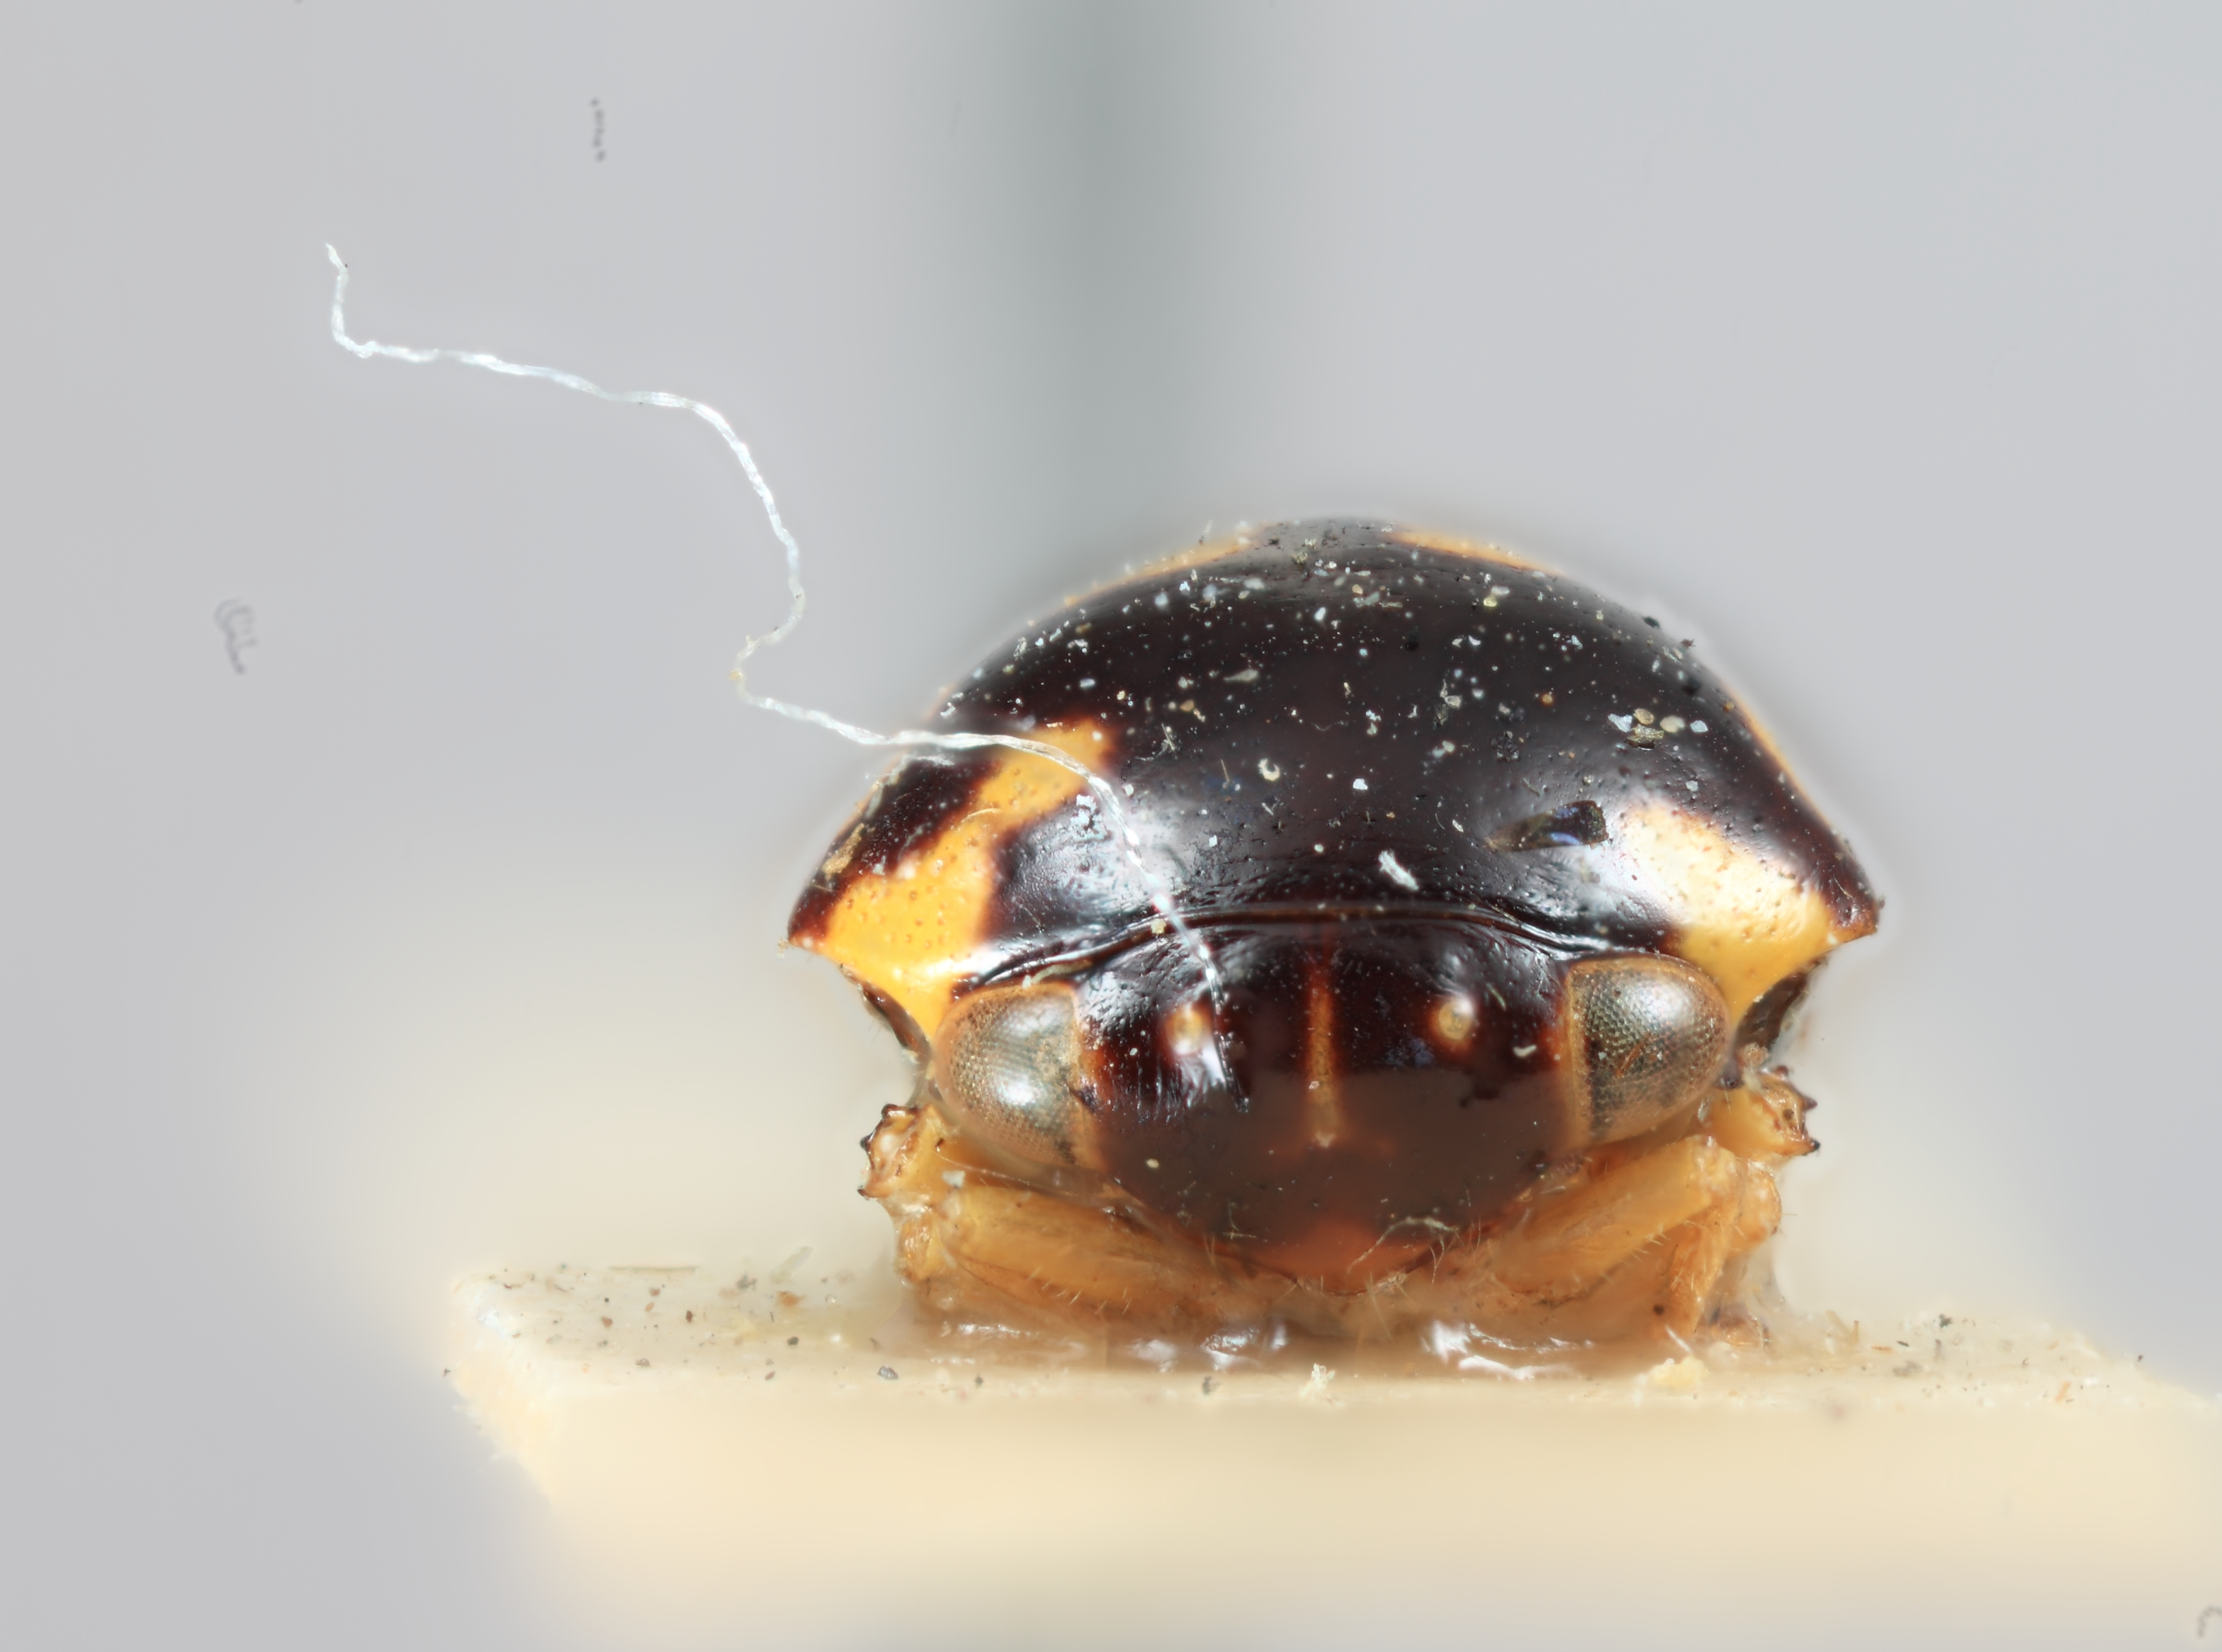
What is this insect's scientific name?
Tragopa luteimaculata
